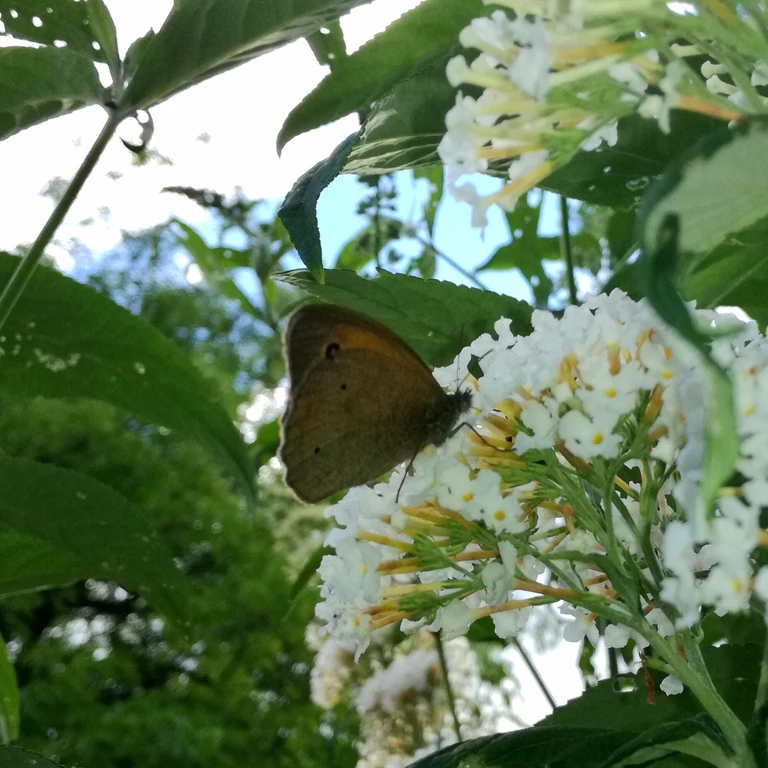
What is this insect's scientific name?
Maniola jurtina
